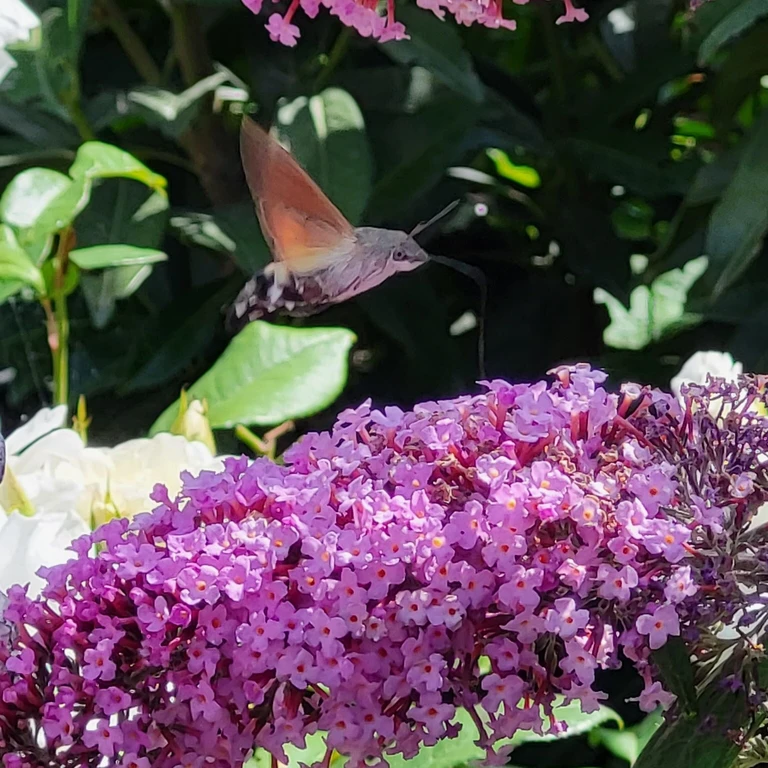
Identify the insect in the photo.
Macroglossum stellatarum
